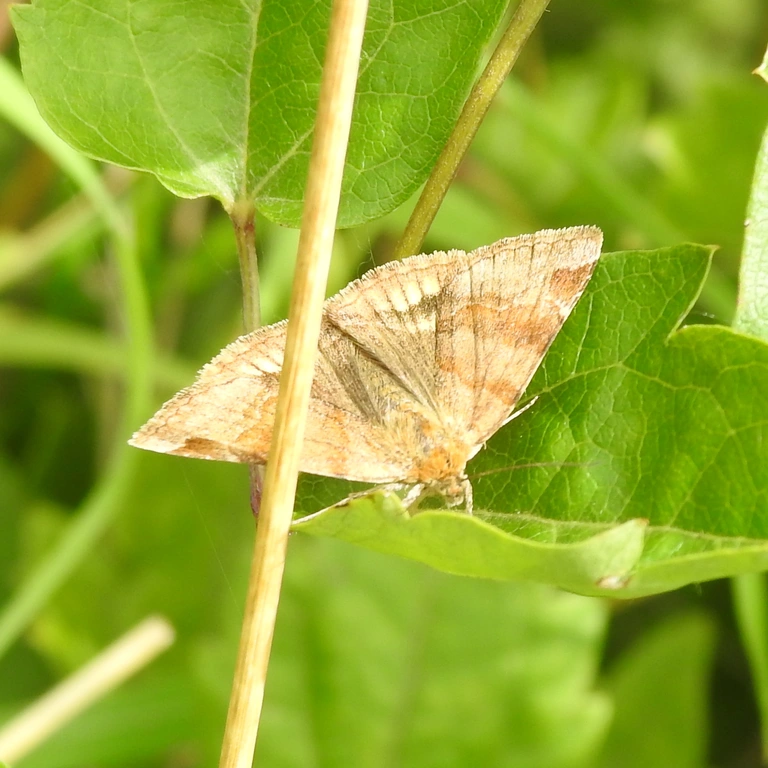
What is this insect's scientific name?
Euclidia glyphica
